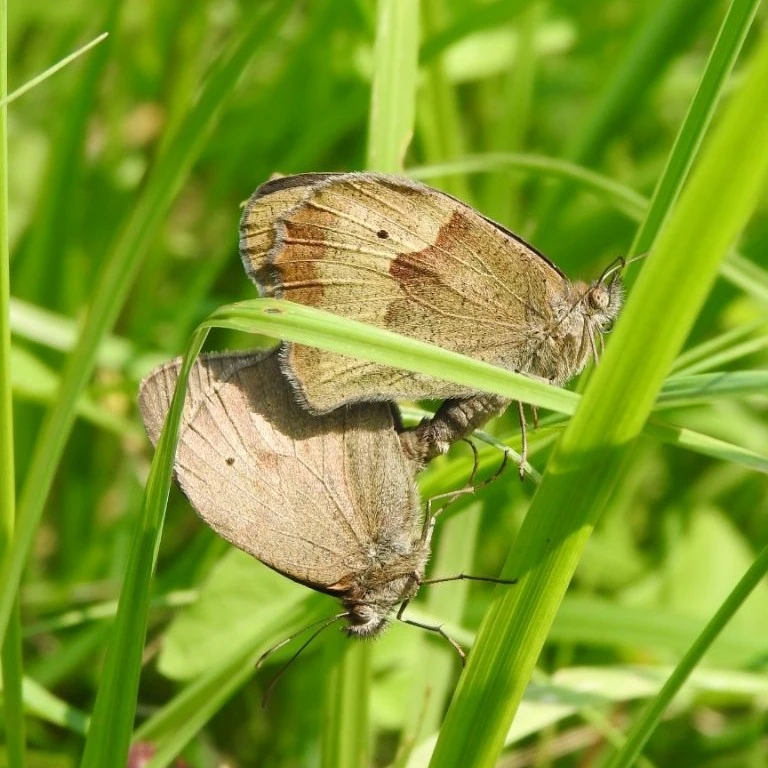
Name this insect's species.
Maniola jurtina
